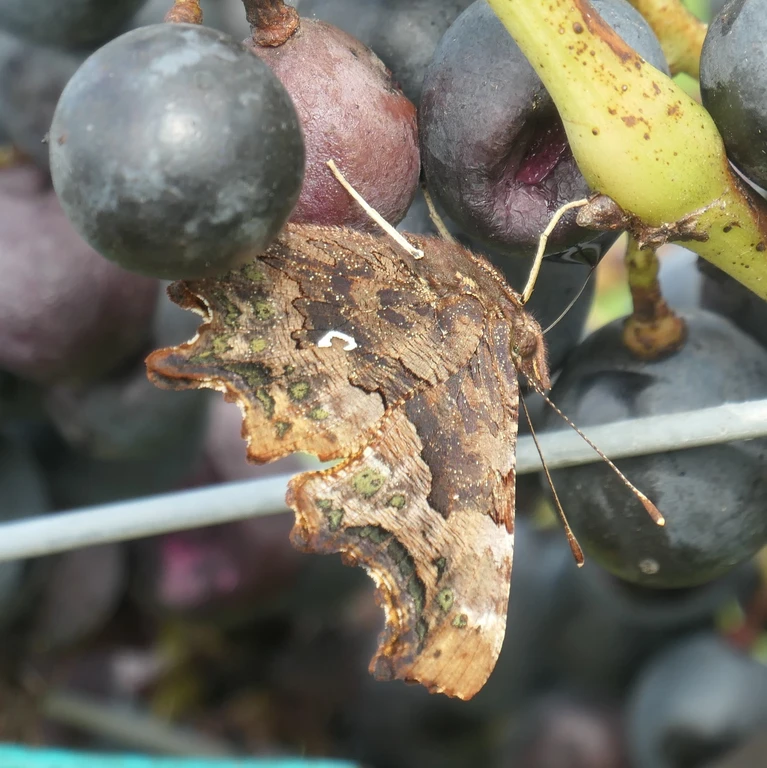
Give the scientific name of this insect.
Polygonia c-album
